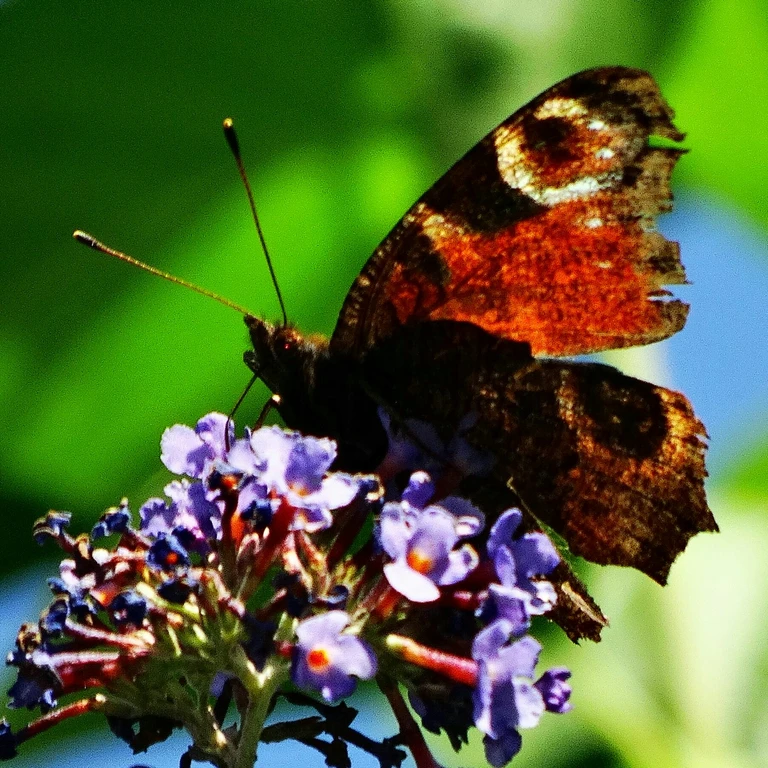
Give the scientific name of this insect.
Aglais io
